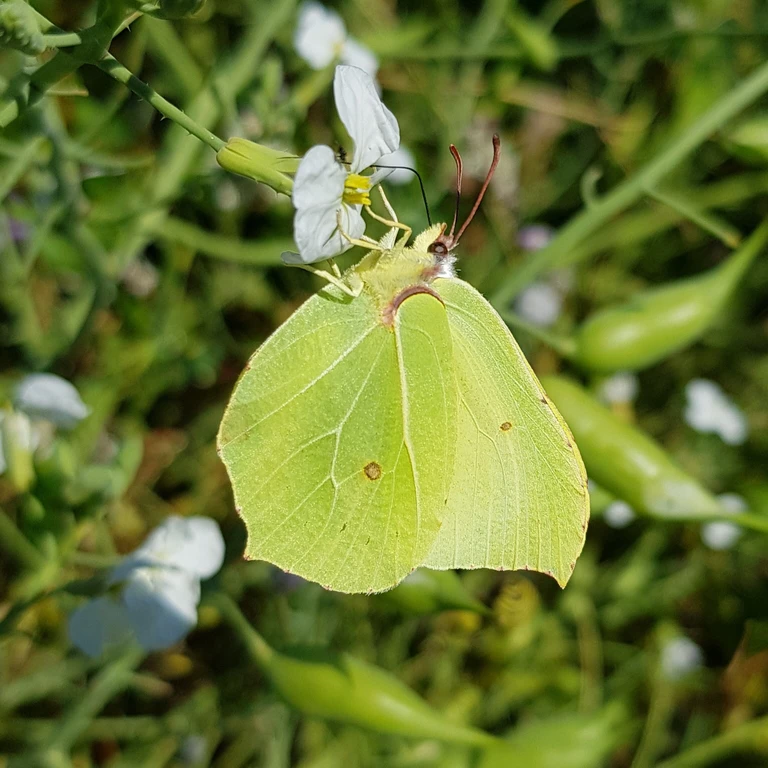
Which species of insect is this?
Gonepteryx rhamni
